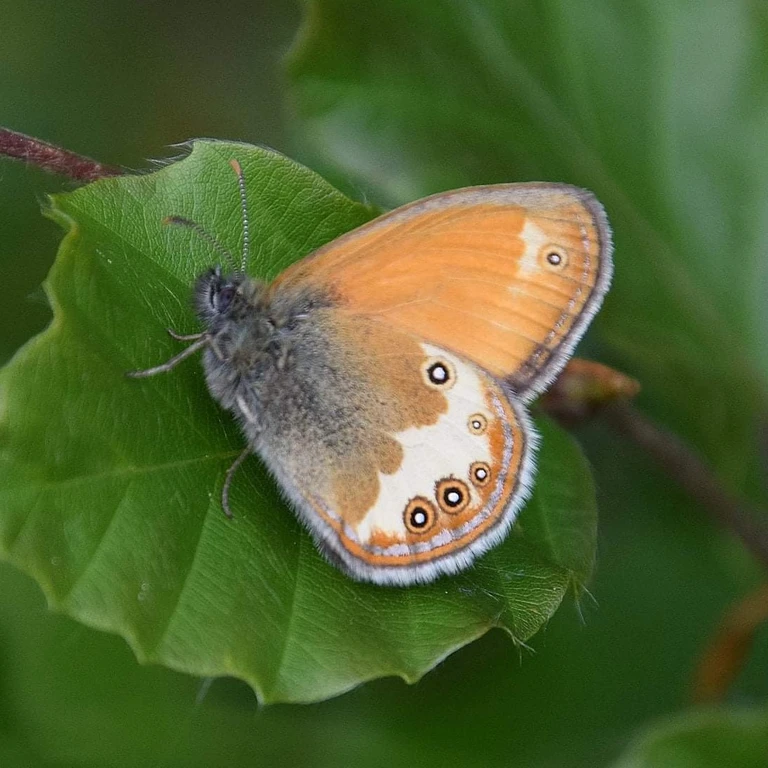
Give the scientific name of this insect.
Coenonympha arcania
